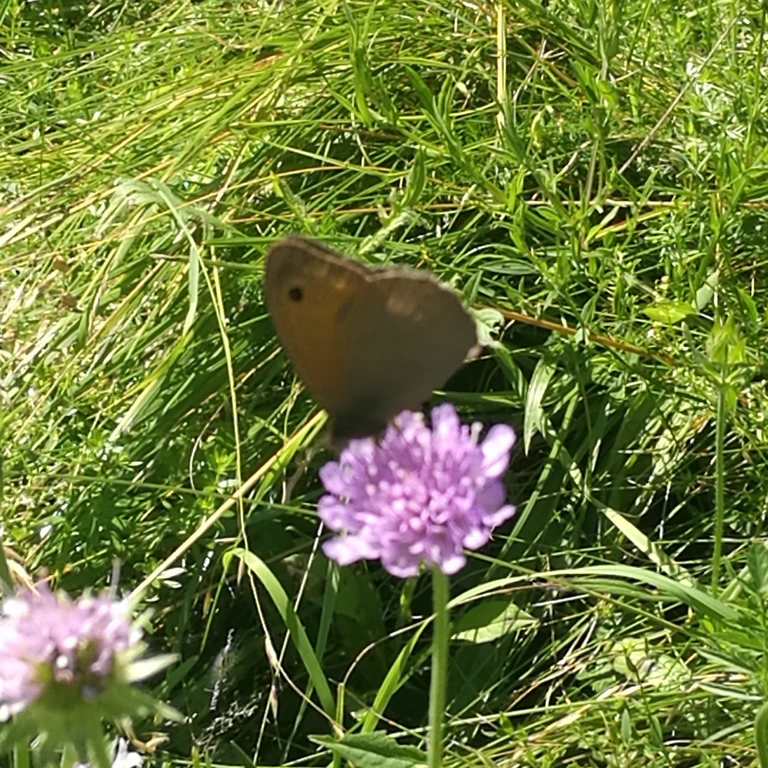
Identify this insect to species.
Maniola jurtina
